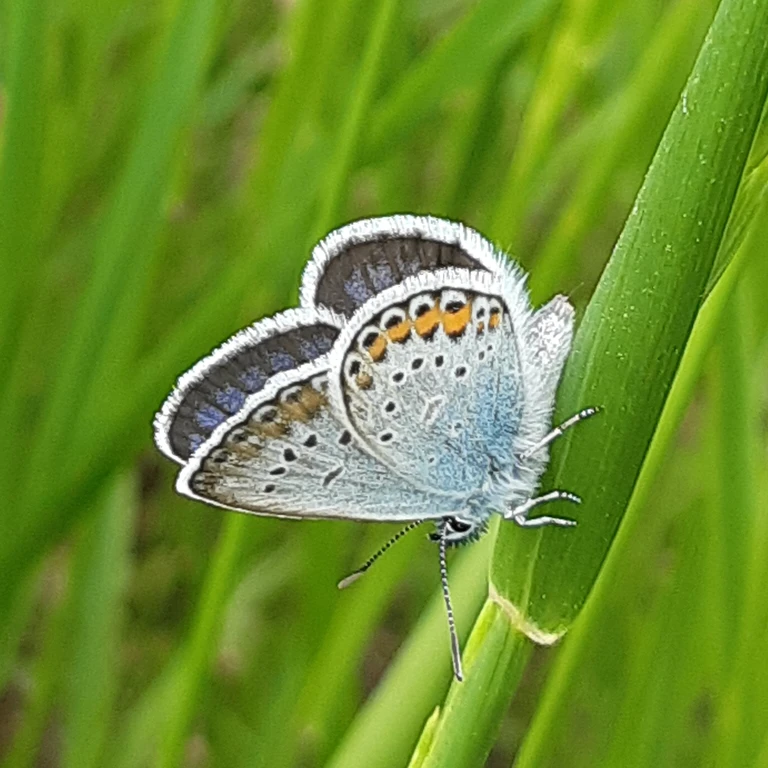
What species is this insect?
Plebejus argus
